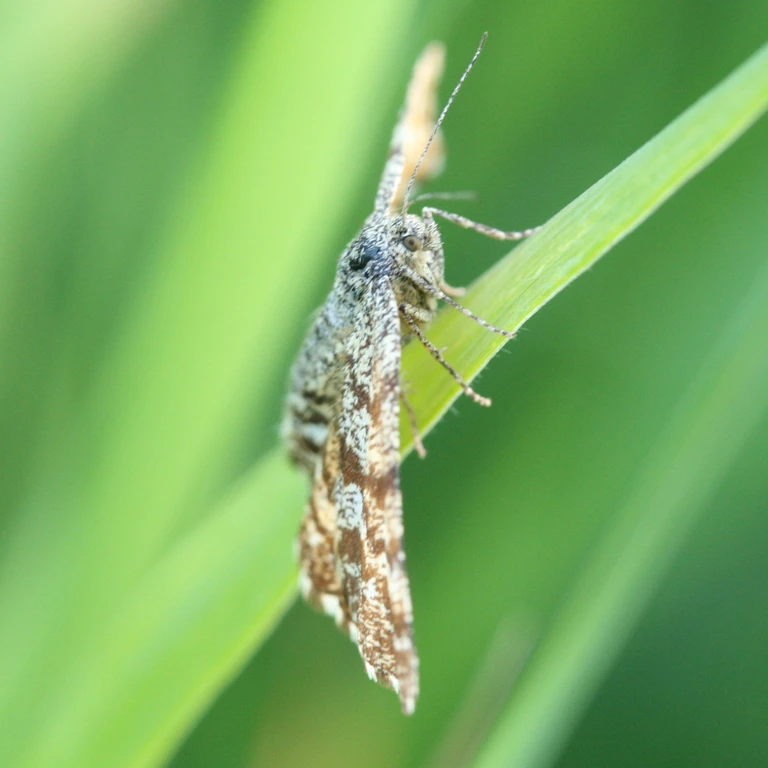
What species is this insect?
Chiasmia clathrata
